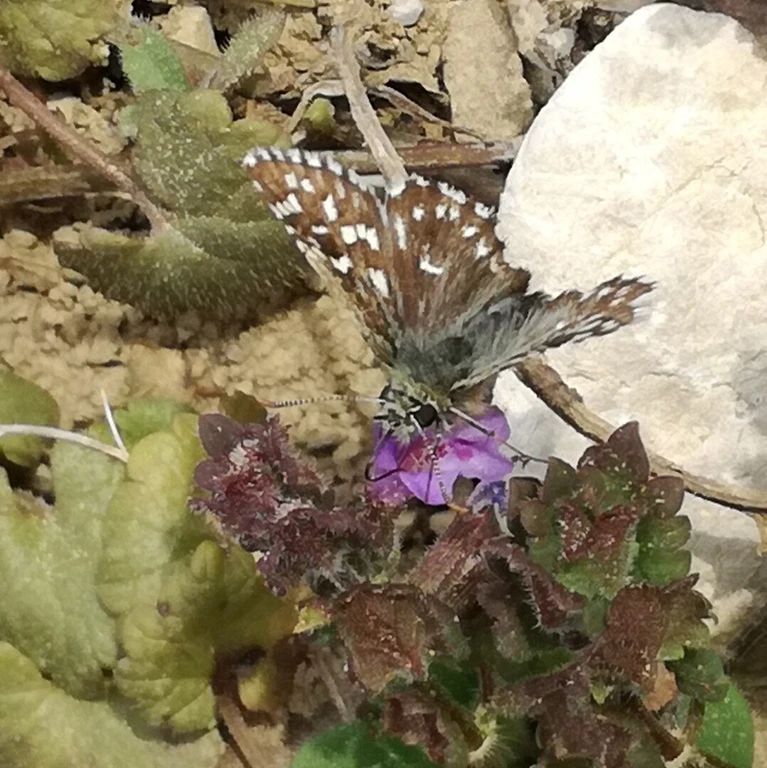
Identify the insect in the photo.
Pyrgus malvae
